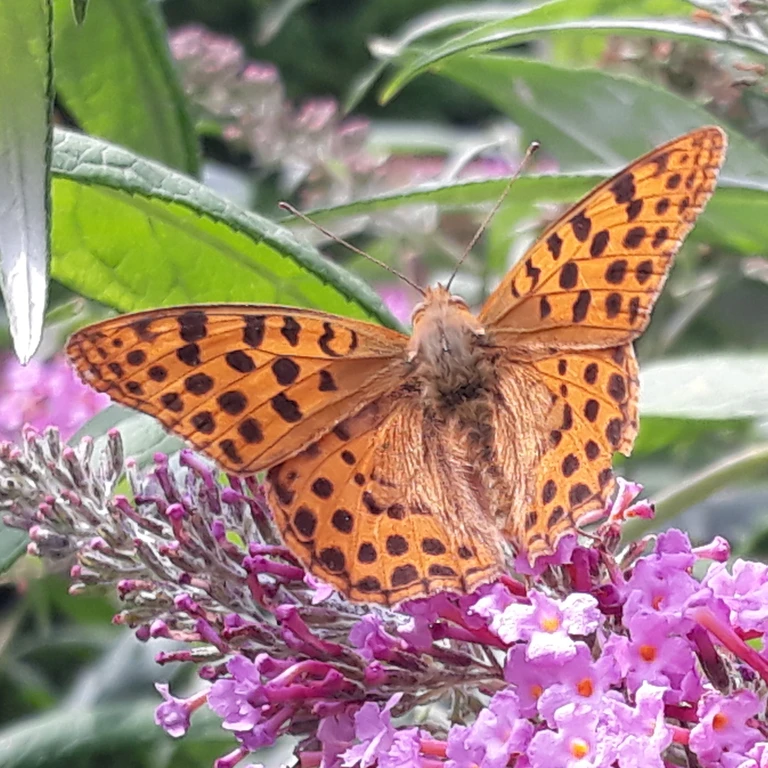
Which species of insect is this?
Issoria lathonia
